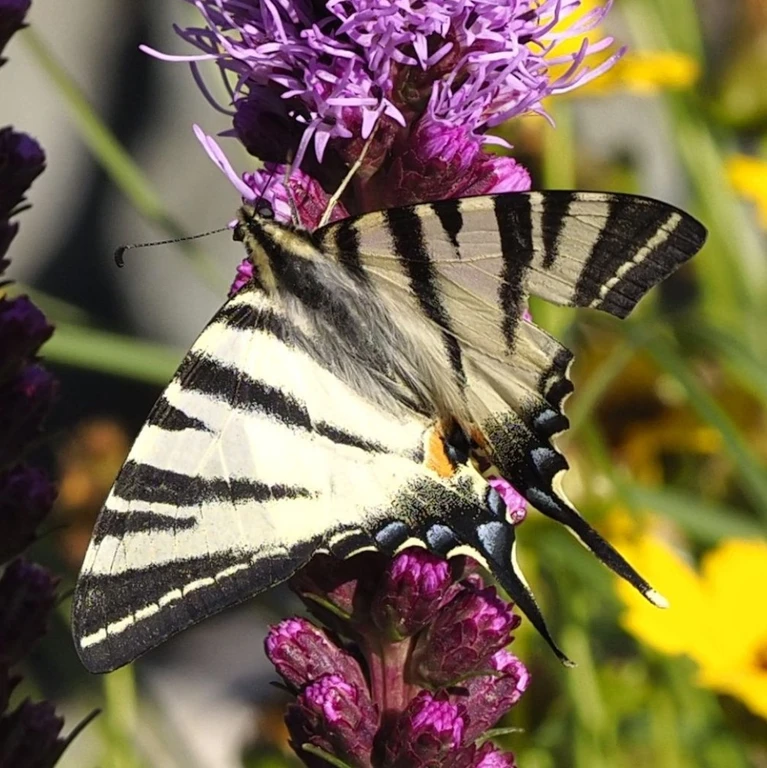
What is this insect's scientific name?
Iphiclides podalirius
